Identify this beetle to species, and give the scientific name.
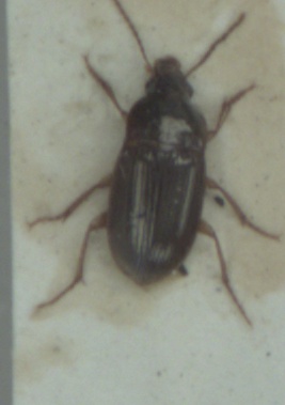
Amara bifrons
